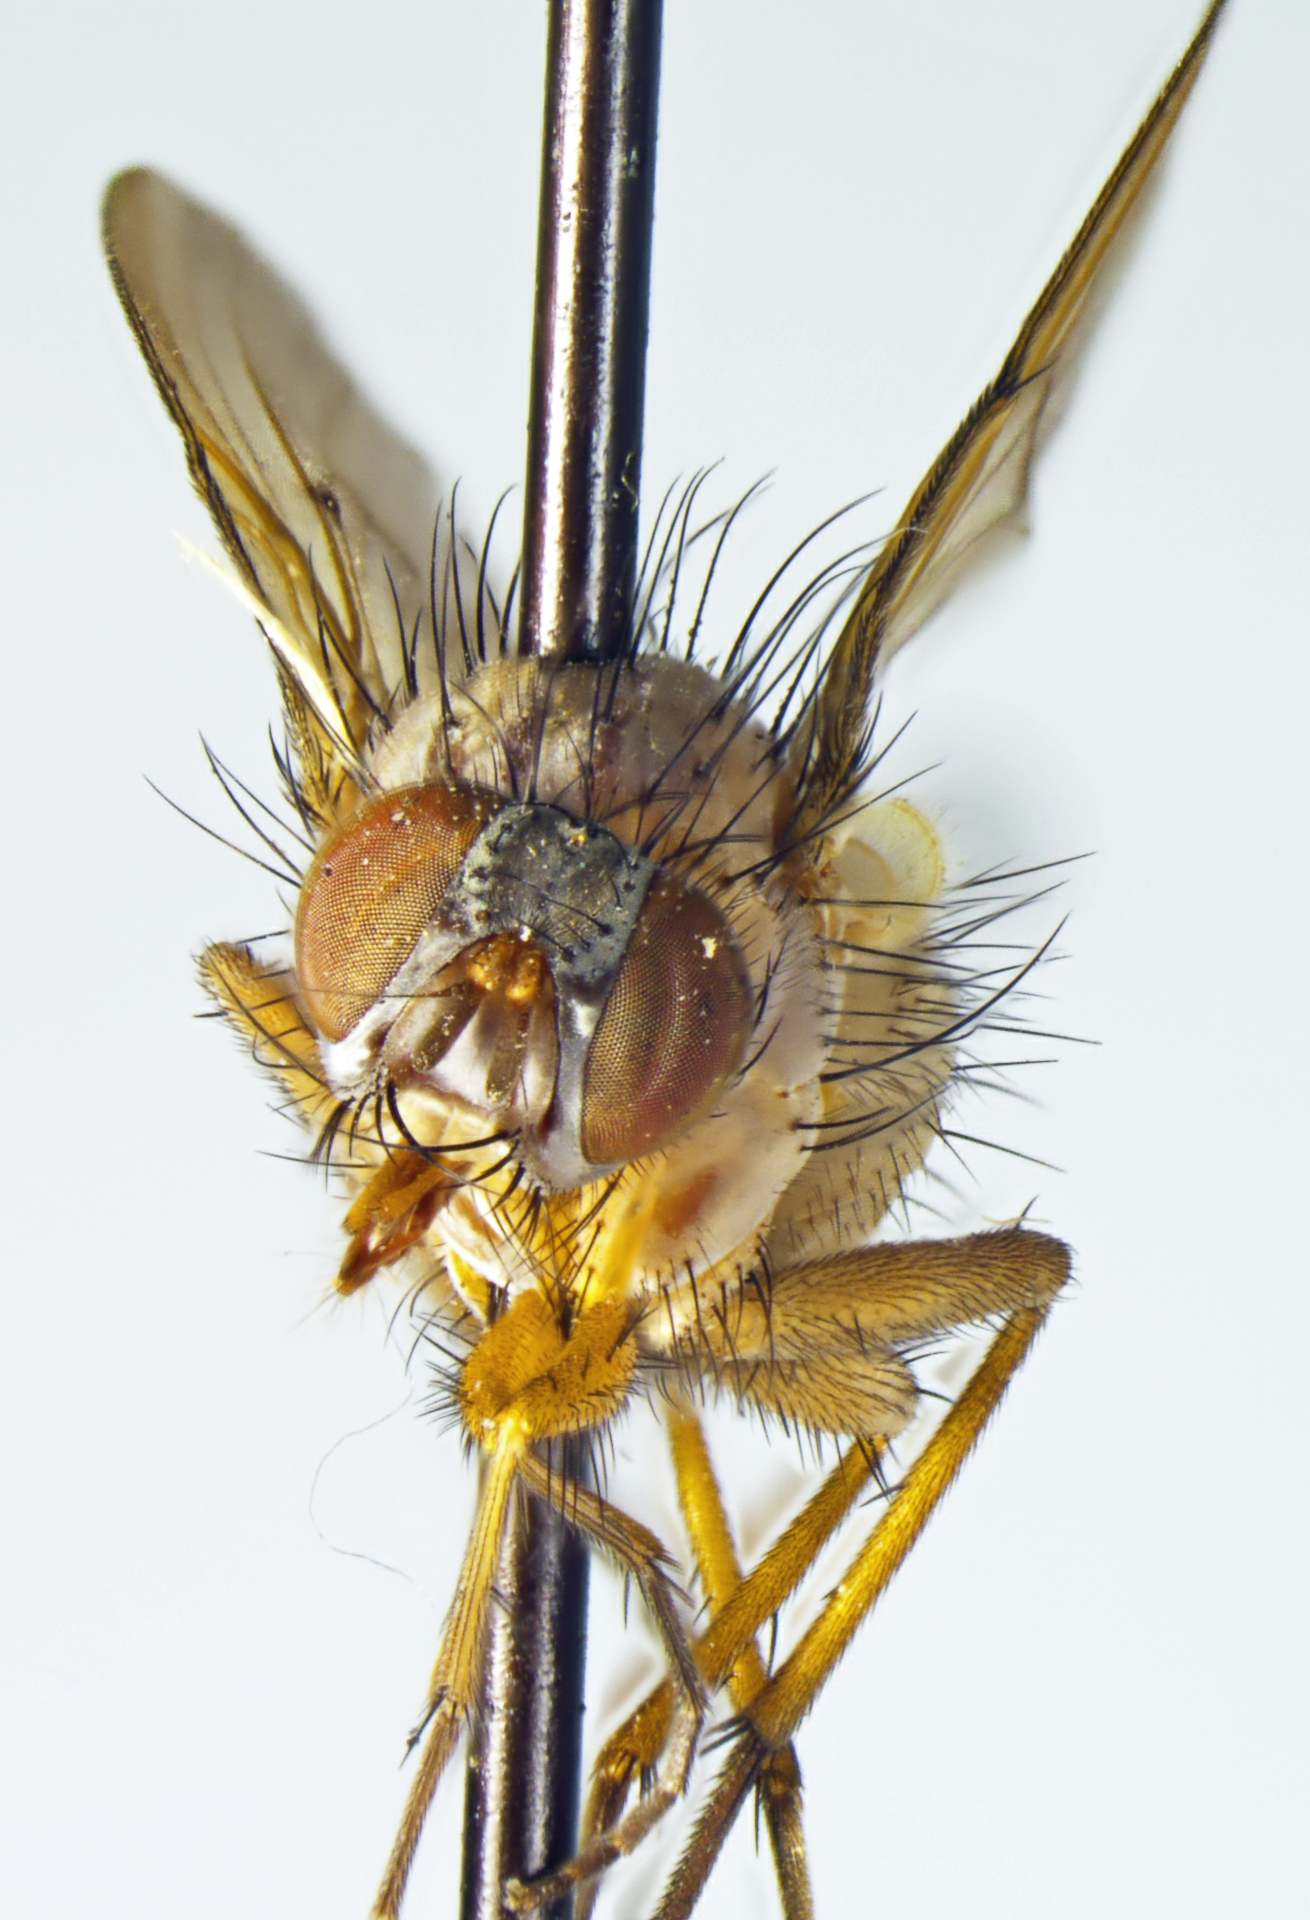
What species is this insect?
Helina acrinis
